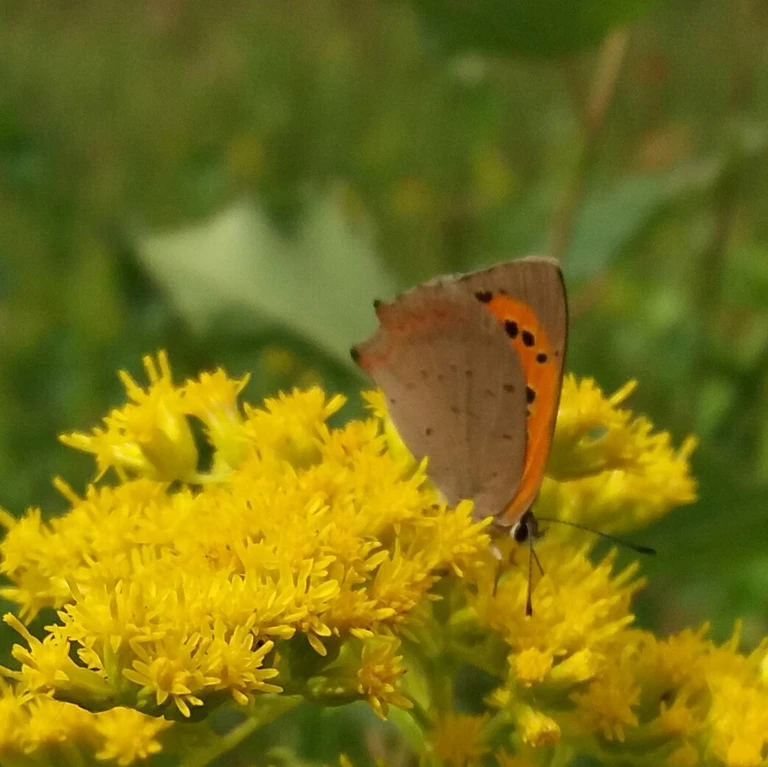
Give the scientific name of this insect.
Lycaena phlaeas
